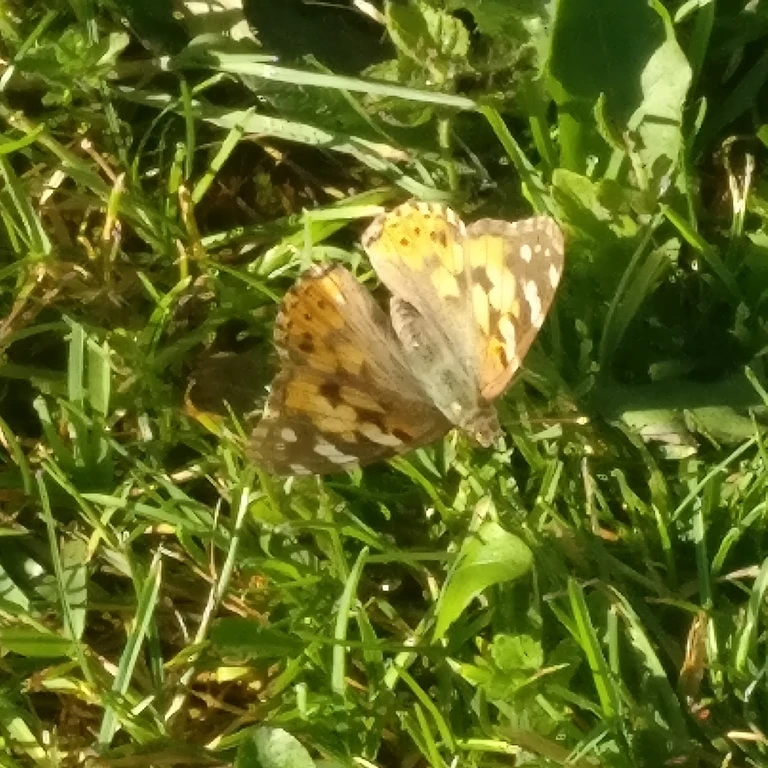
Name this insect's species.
Vanessa cardui
